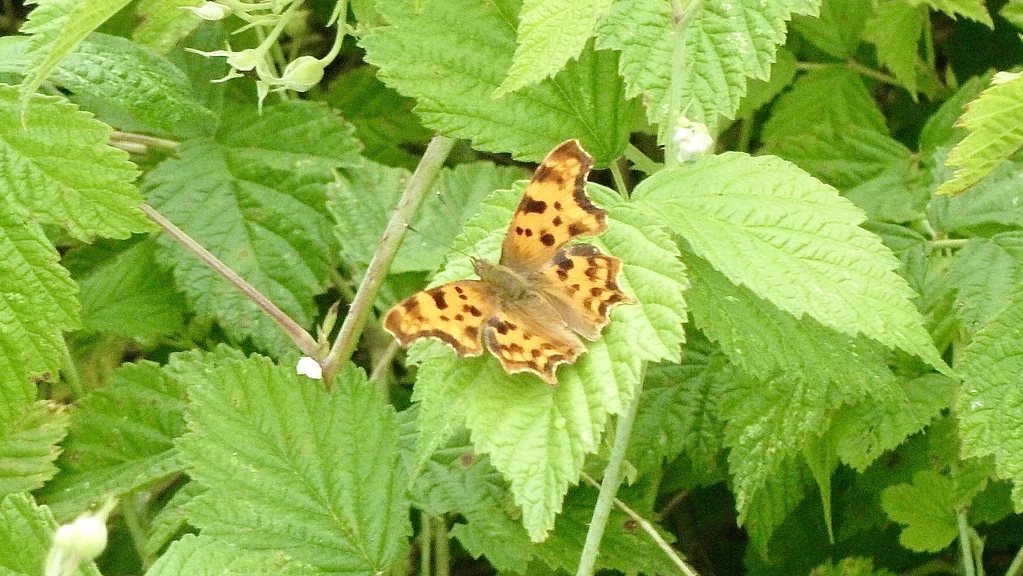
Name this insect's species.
Polygonia c-album
